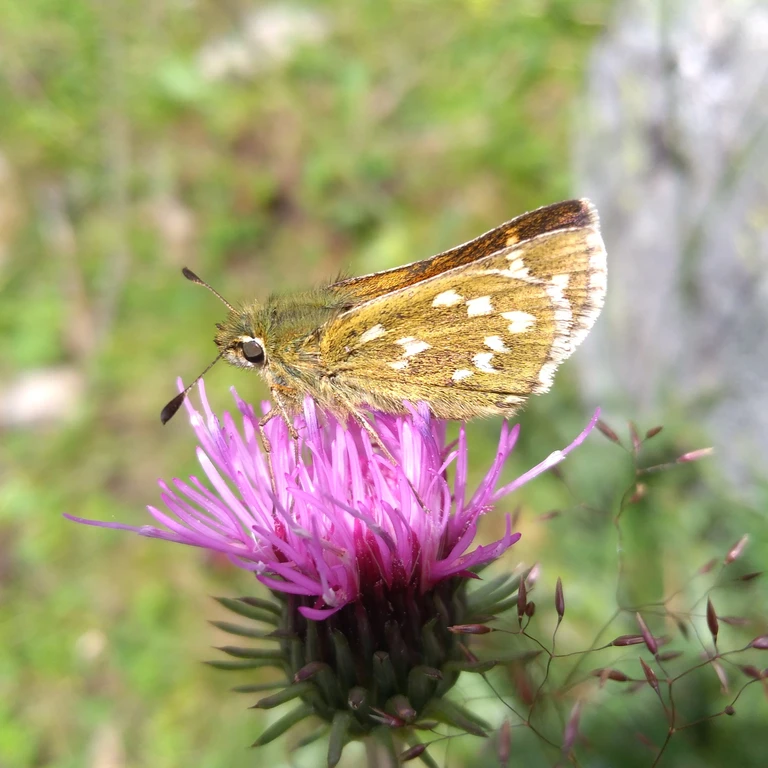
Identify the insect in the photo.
Hesperia comma
